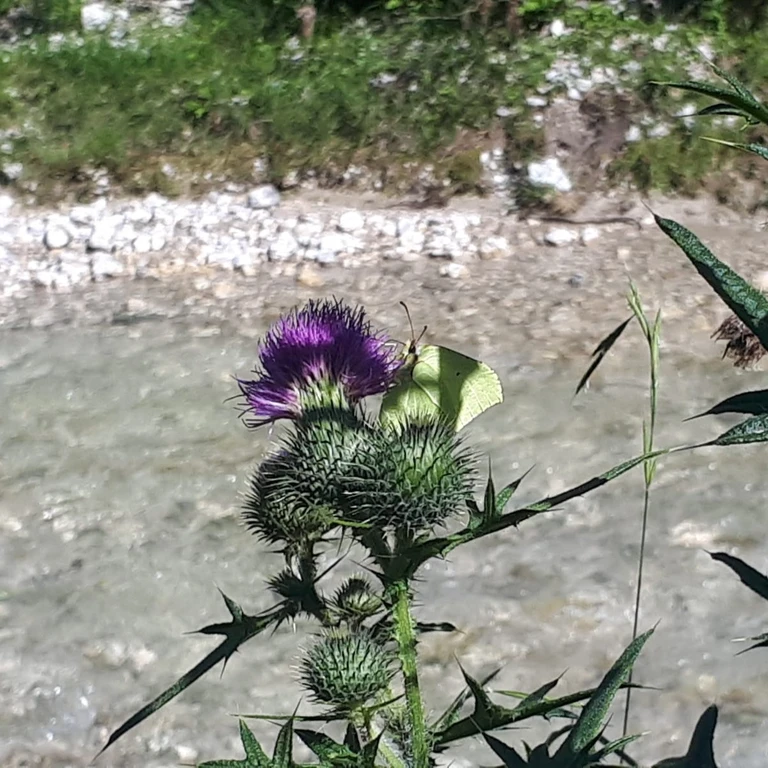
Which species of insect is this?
Gonepteryx rhamni
